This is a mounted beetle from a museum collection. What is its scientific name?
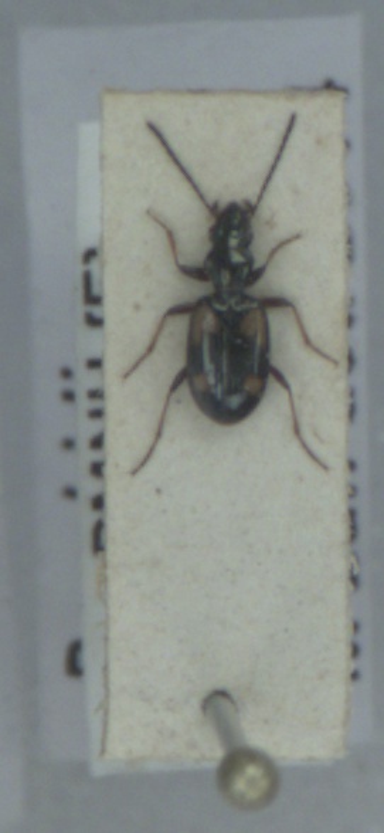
Bembidion illigeri
